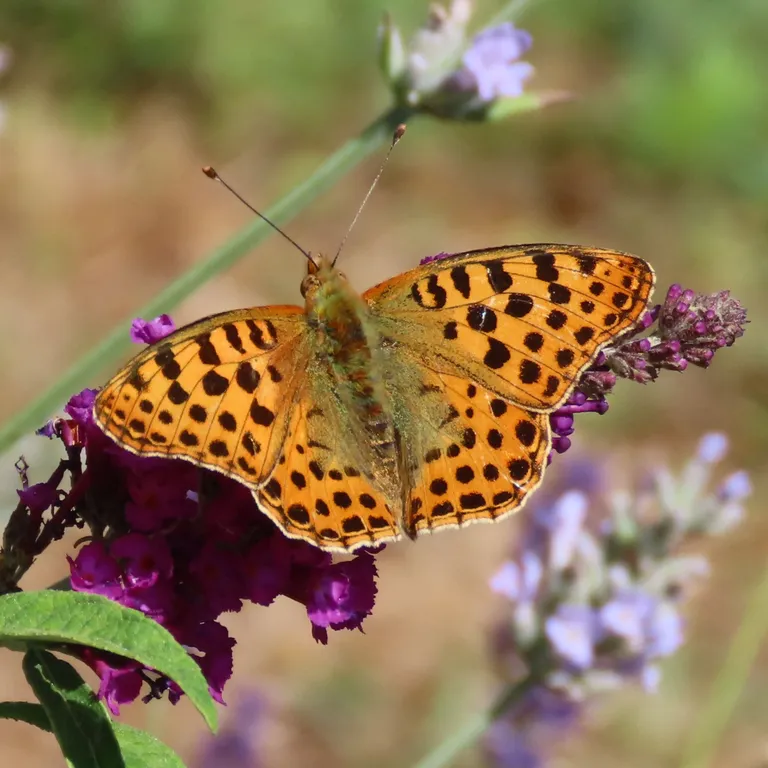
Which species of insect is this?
Issoria lathonia
